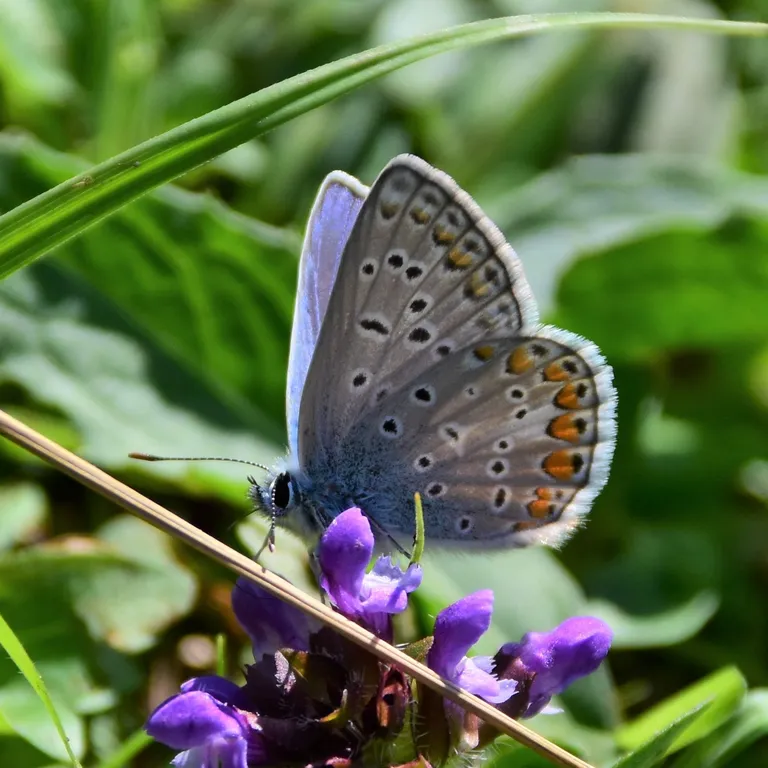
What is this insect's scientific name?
Polyommatus icarus
